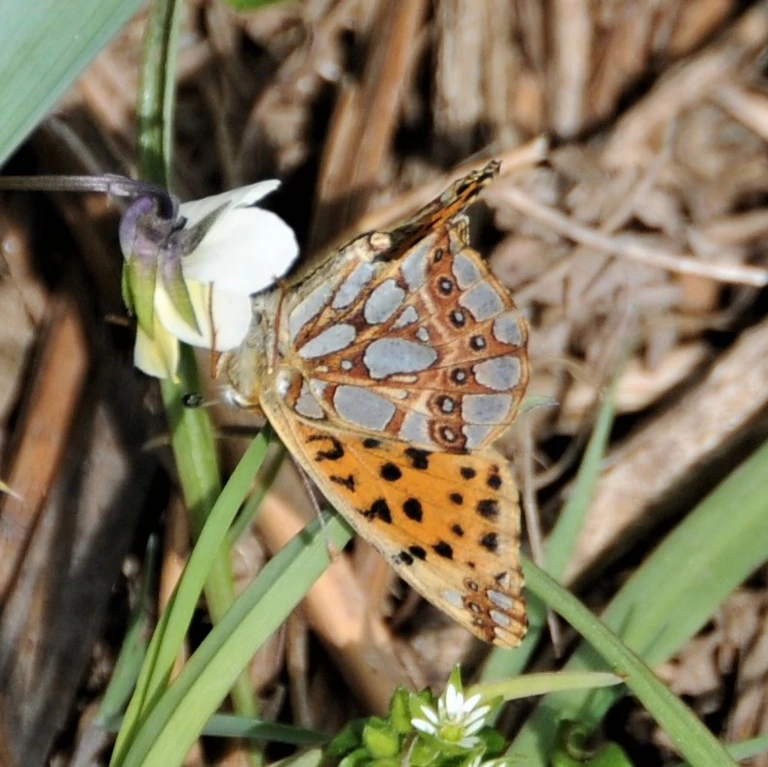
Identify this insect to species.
Issoria lathonia
